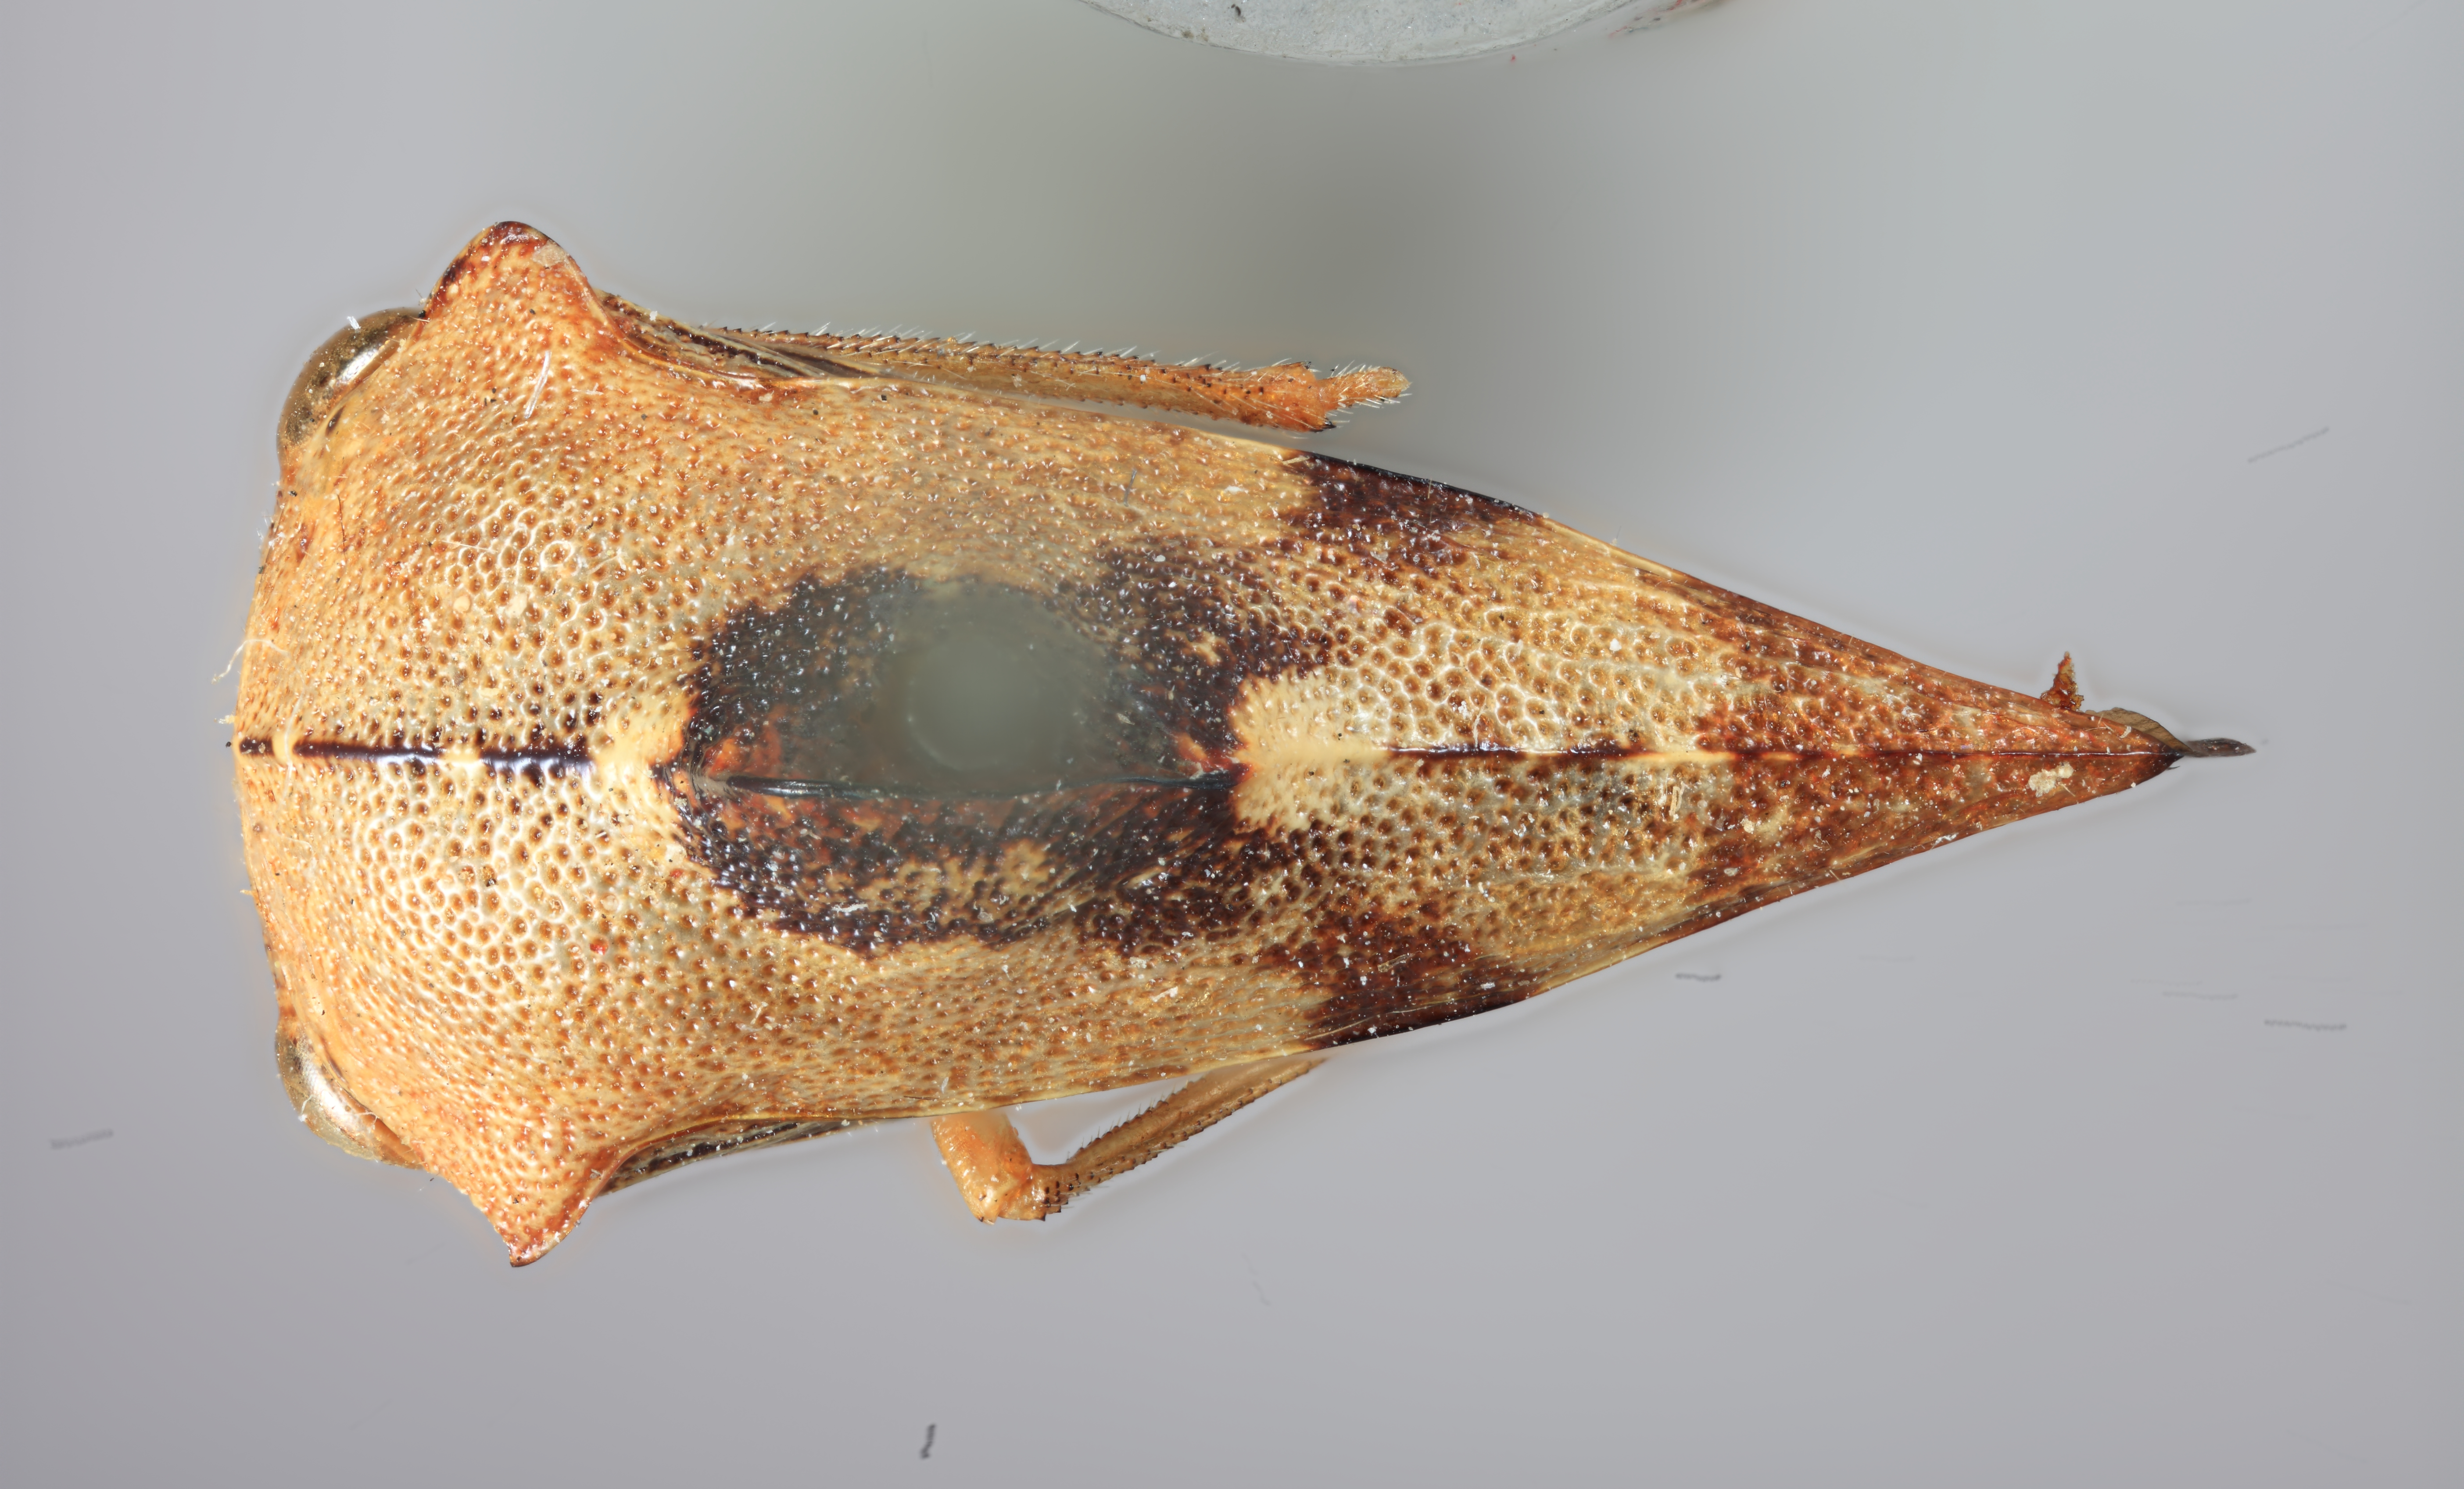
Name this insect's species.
Telamona decorata
